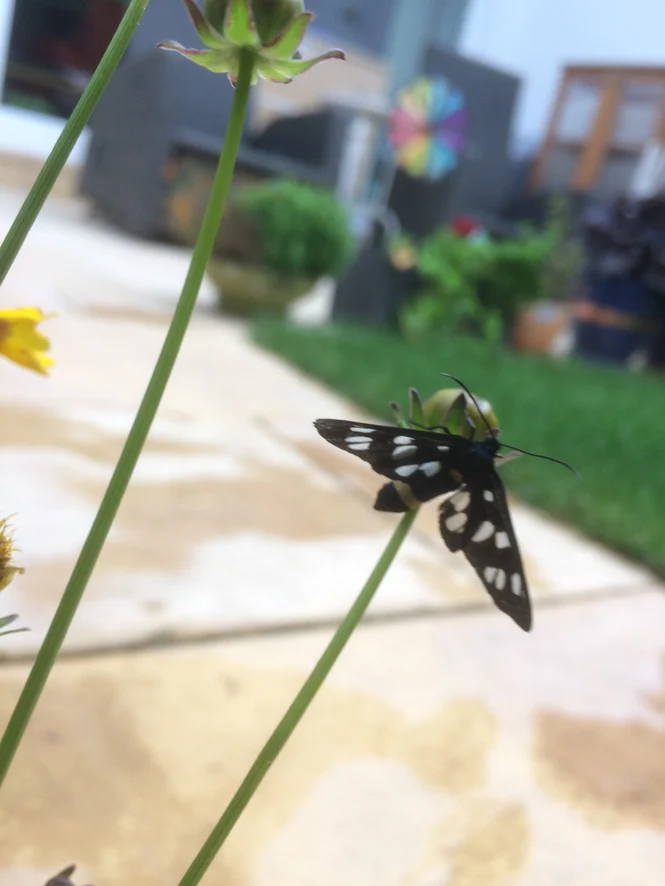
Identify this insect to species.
Amata phegea
